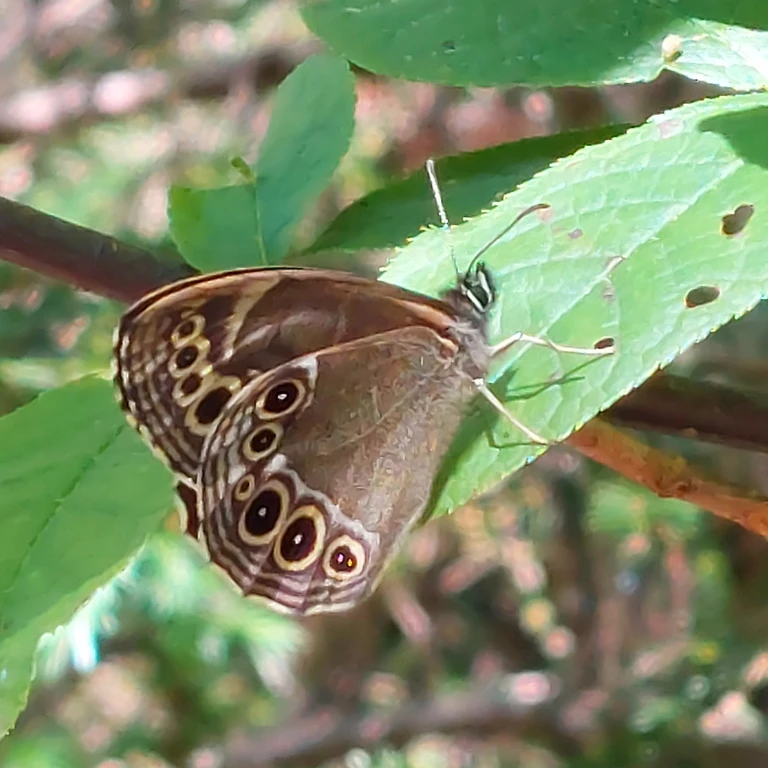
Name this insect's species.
Lopinga achine (also Pararge achine)
